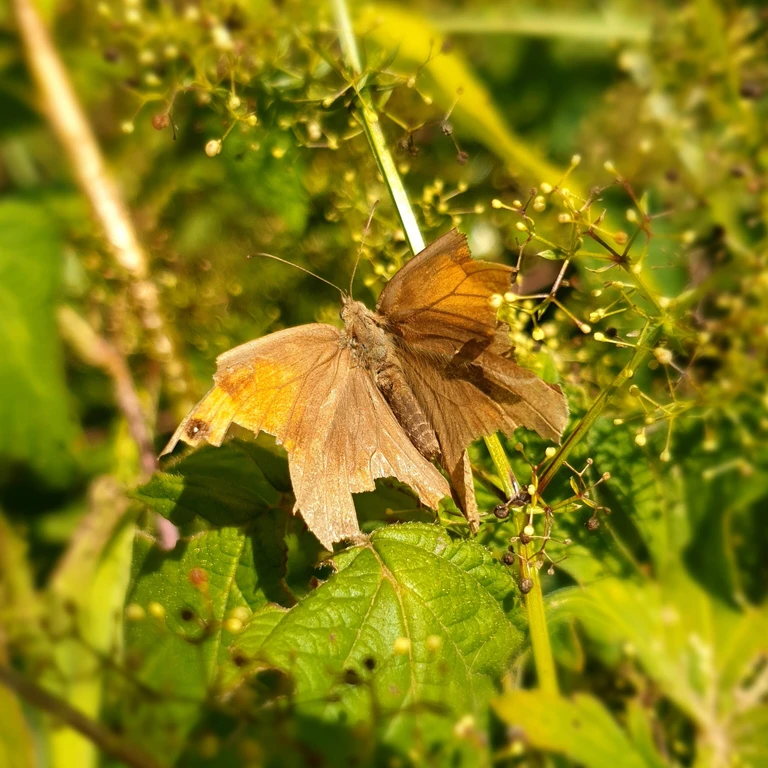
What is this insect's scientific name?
Maniola jurtina
